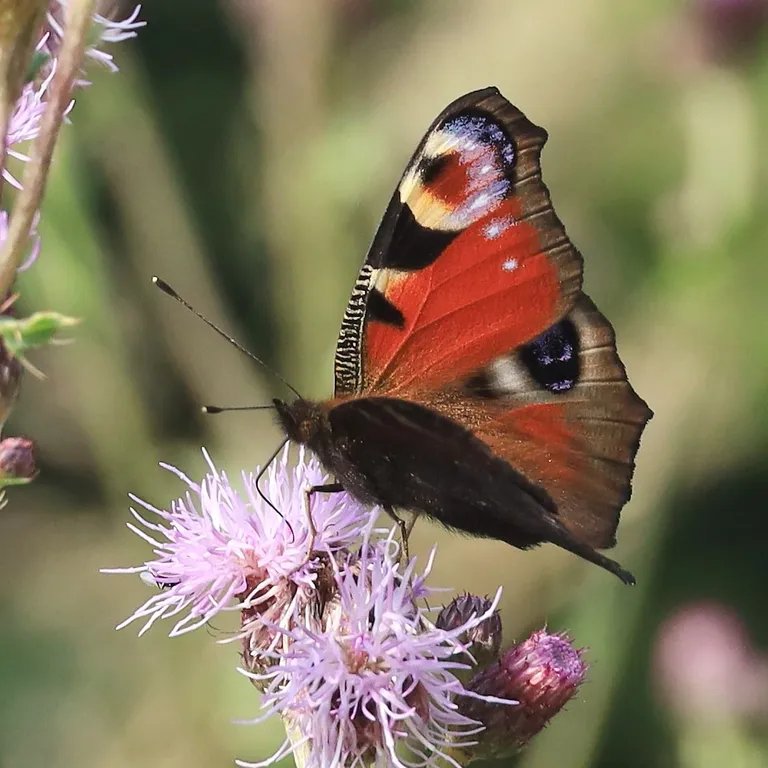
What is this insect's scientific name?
Aglais io
